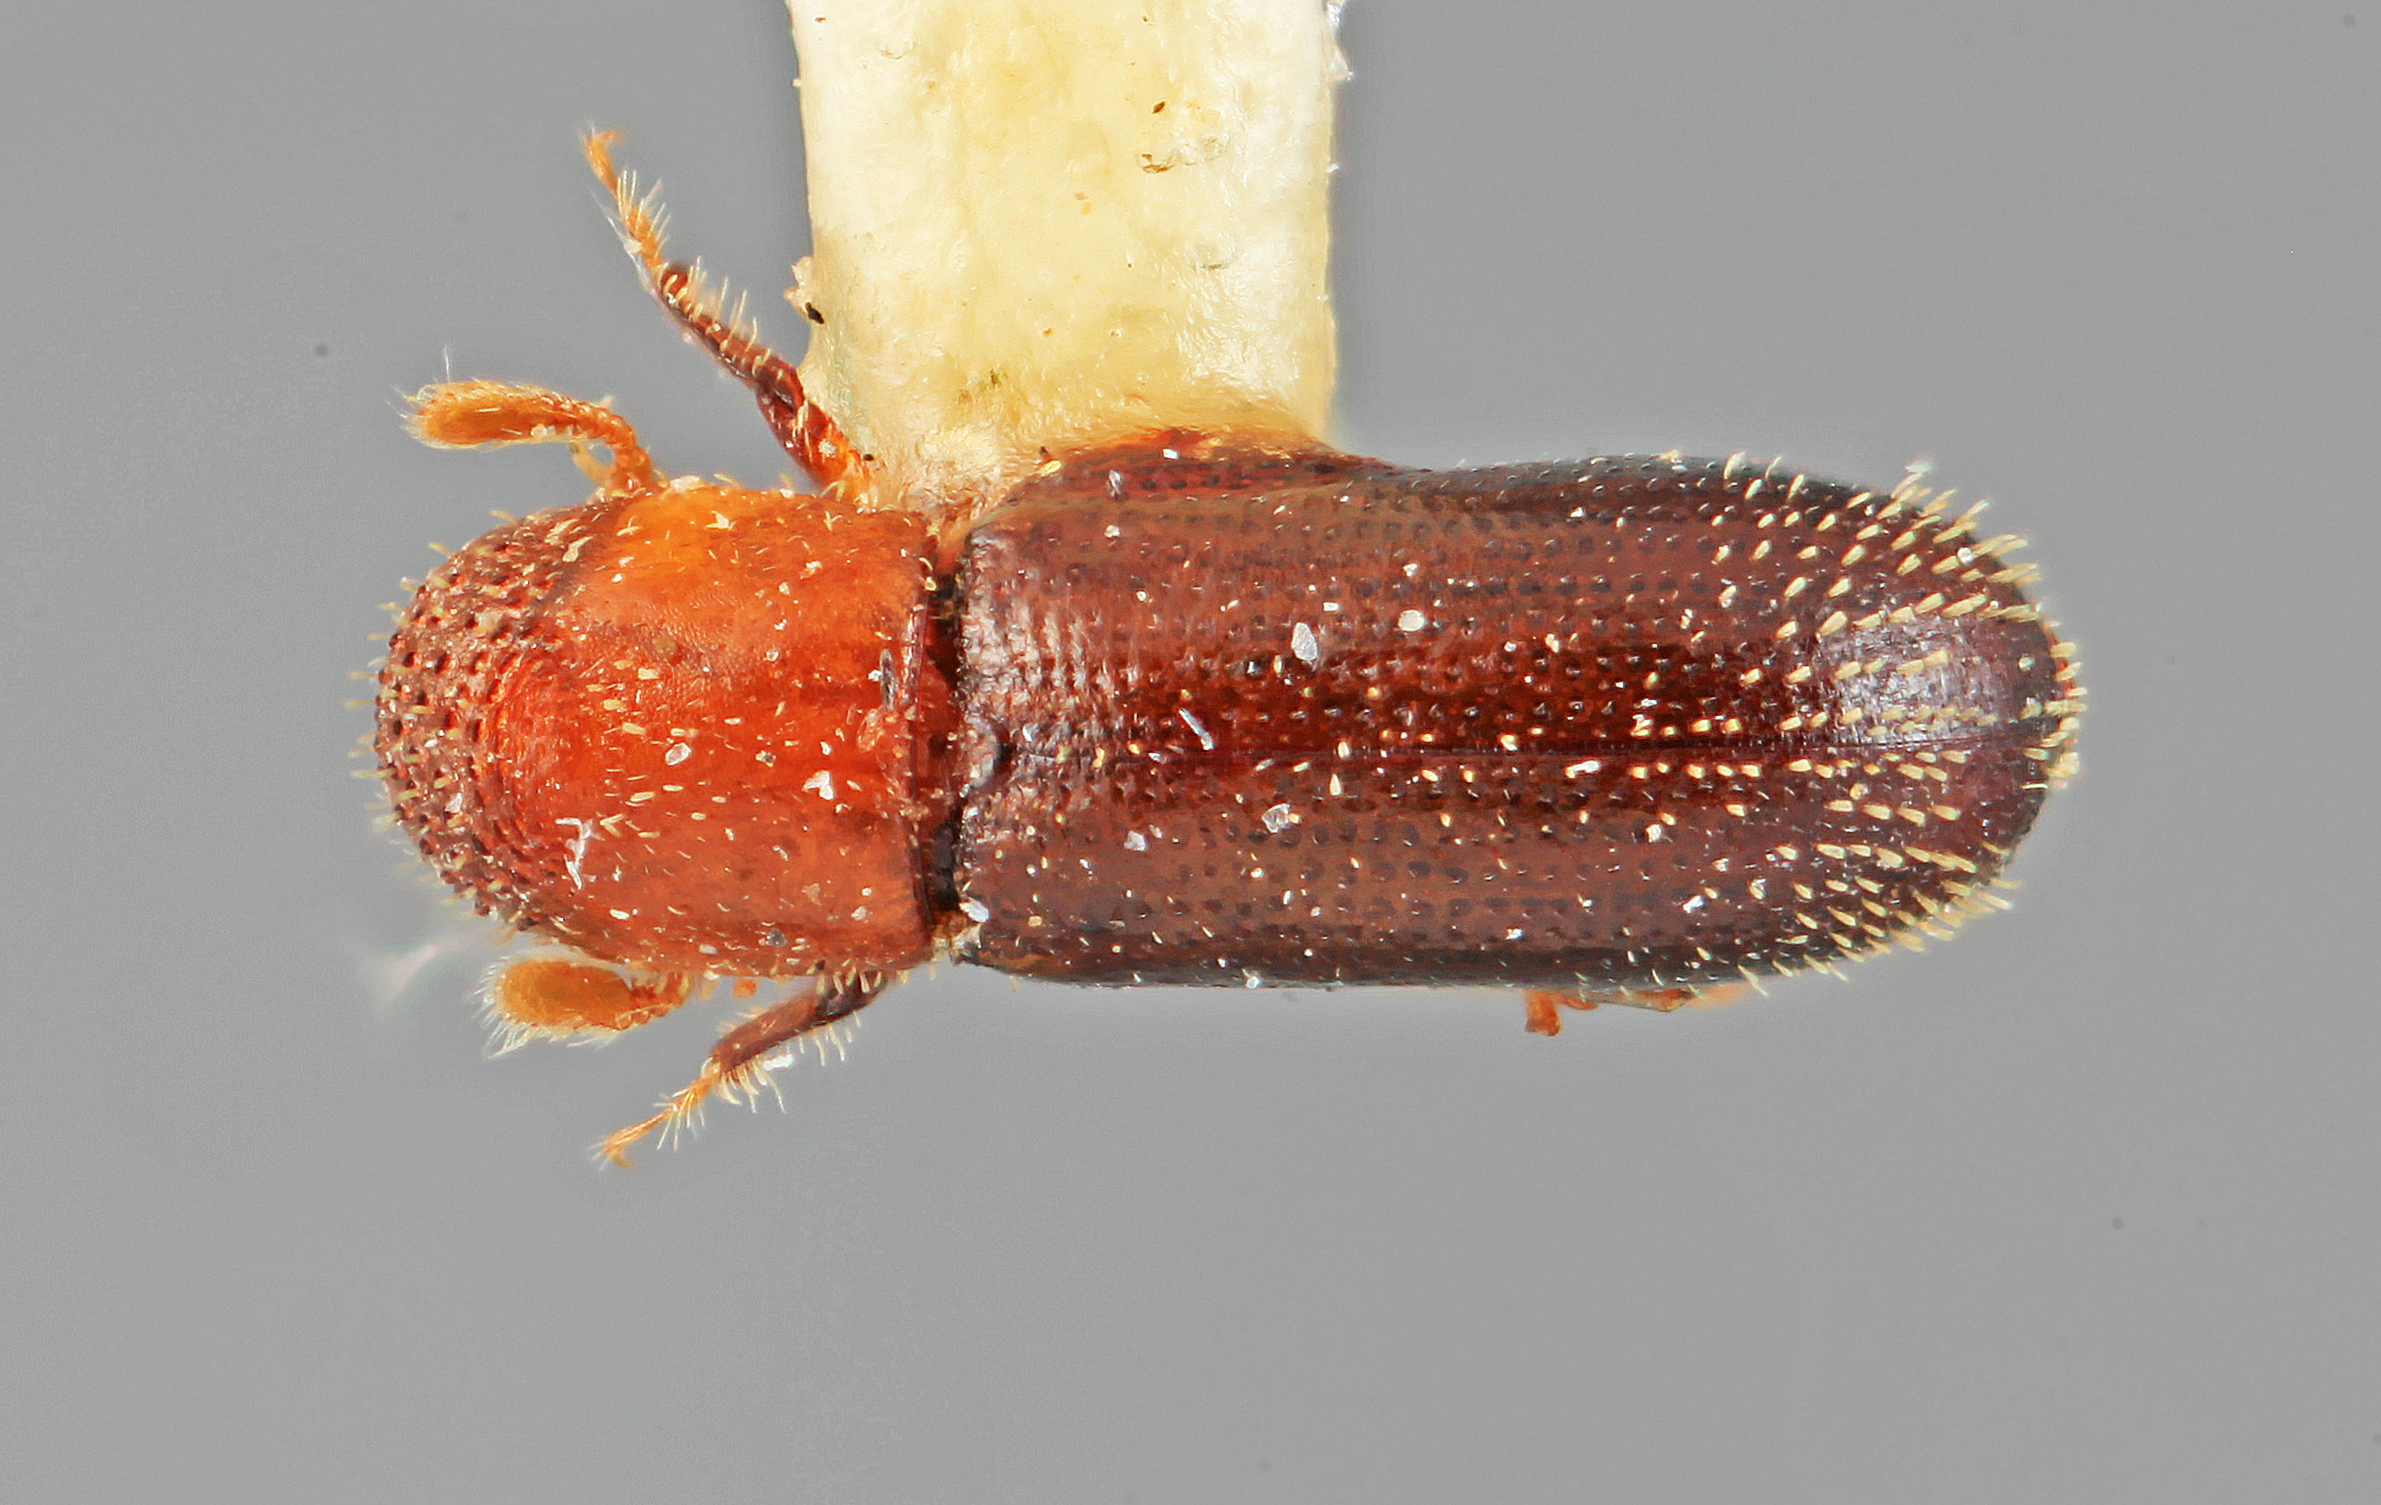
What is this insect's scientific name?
Thysanoes neotropicus
